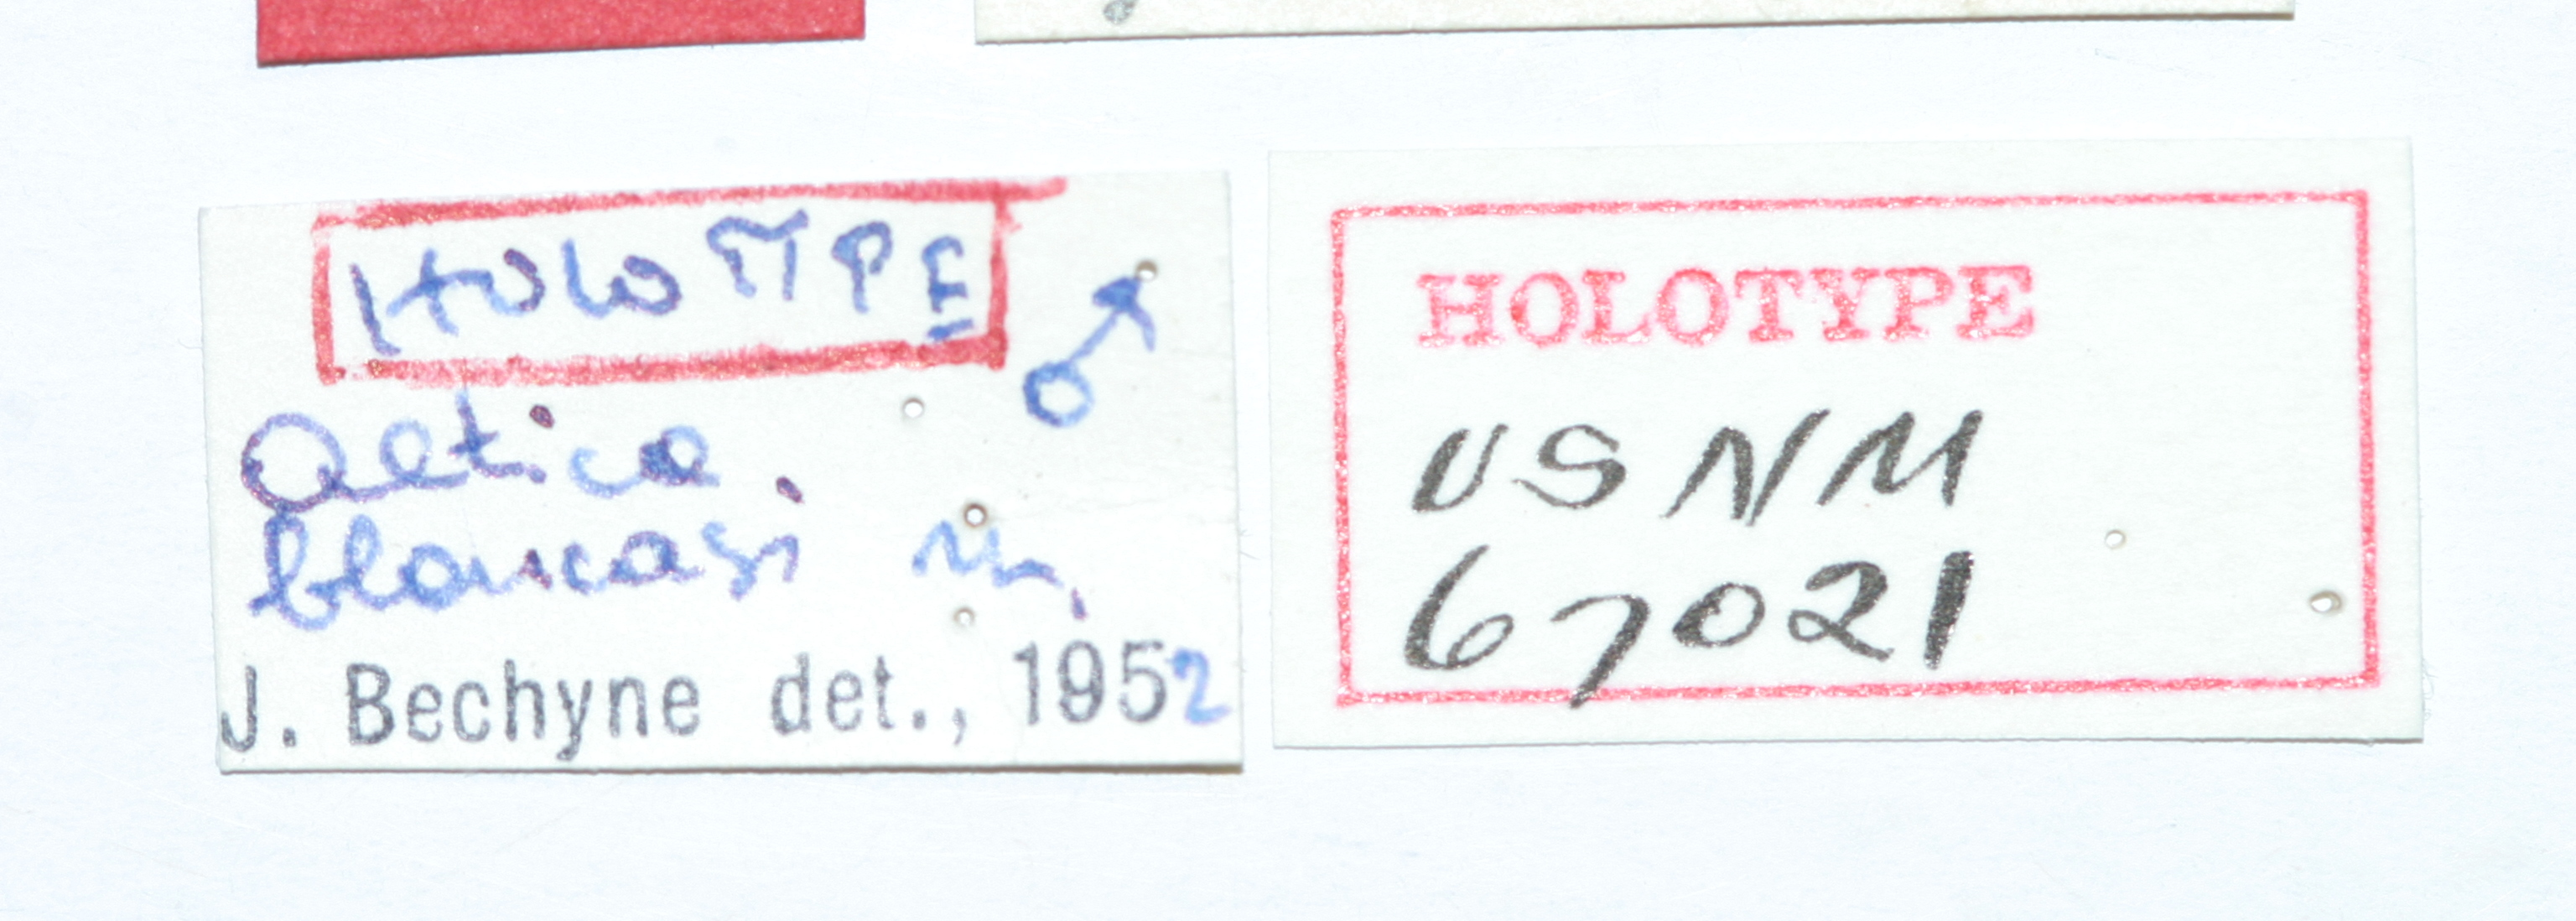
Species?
Altica blancasi
